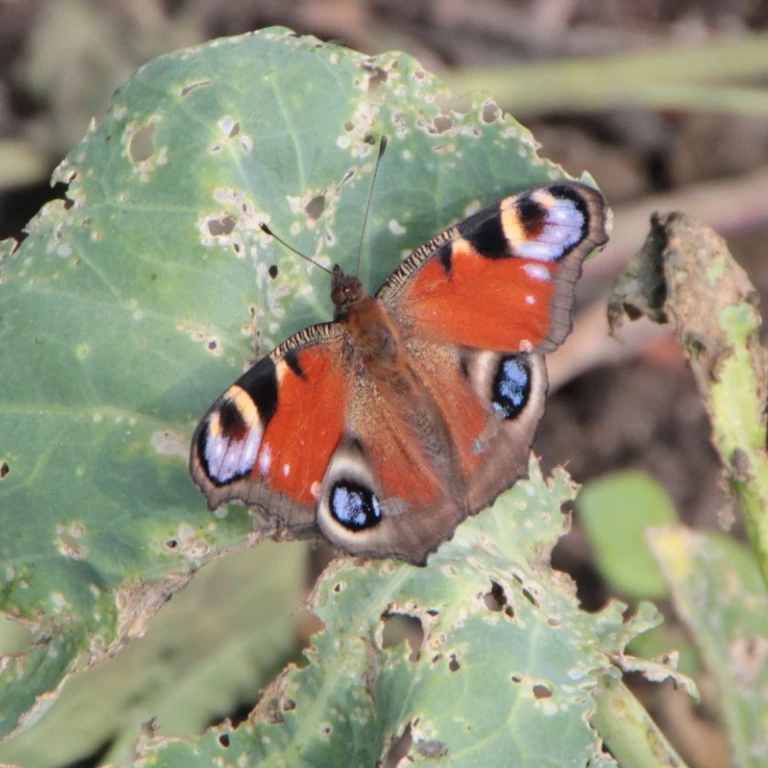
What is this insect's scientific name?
Aglais io
